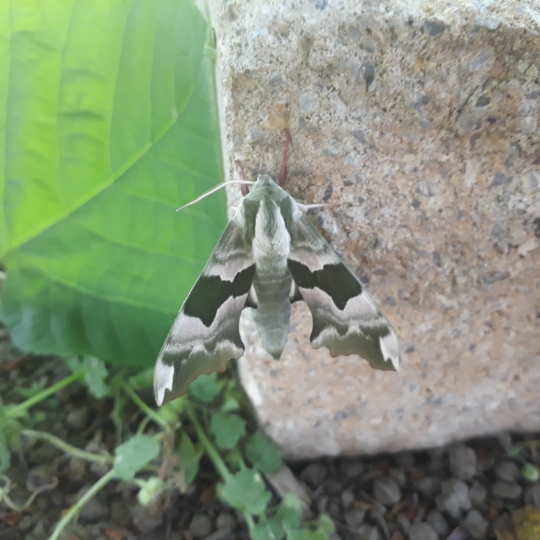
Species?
Mimas tiliae
